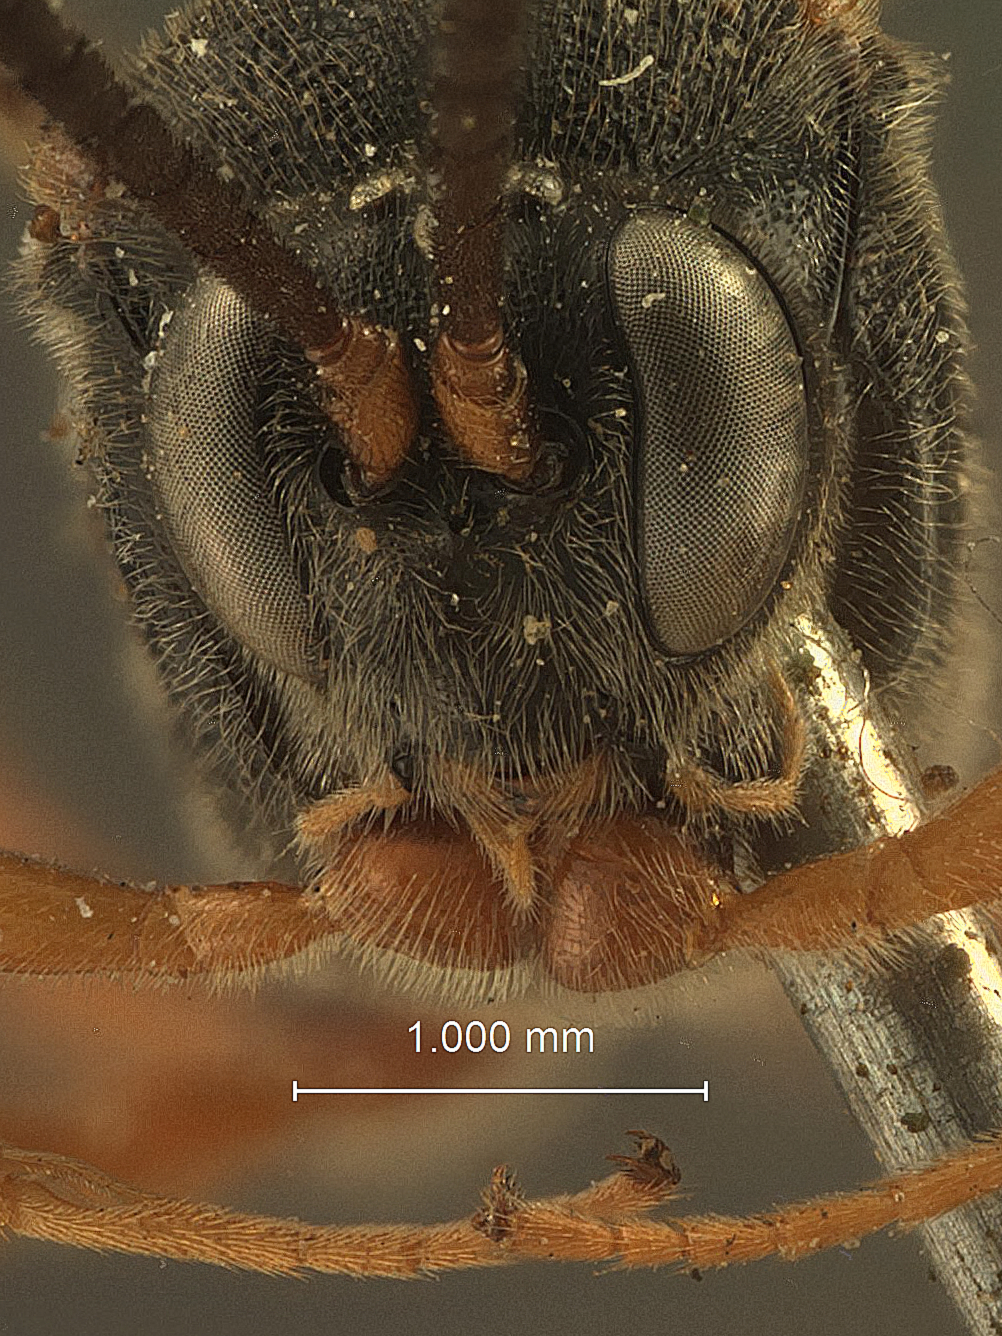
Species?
Charops fuscipennis
